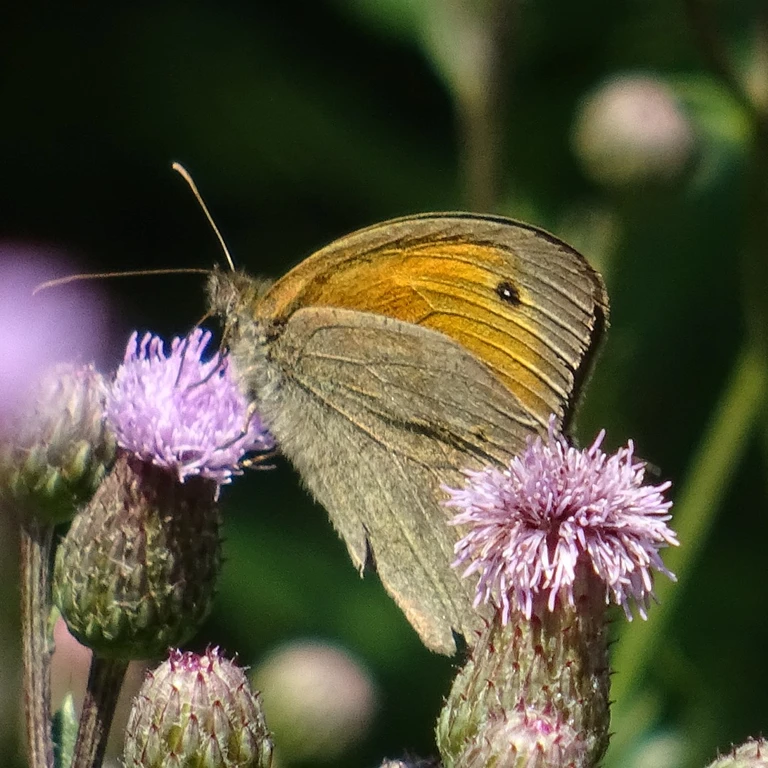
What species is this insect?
Maniola jurtina
